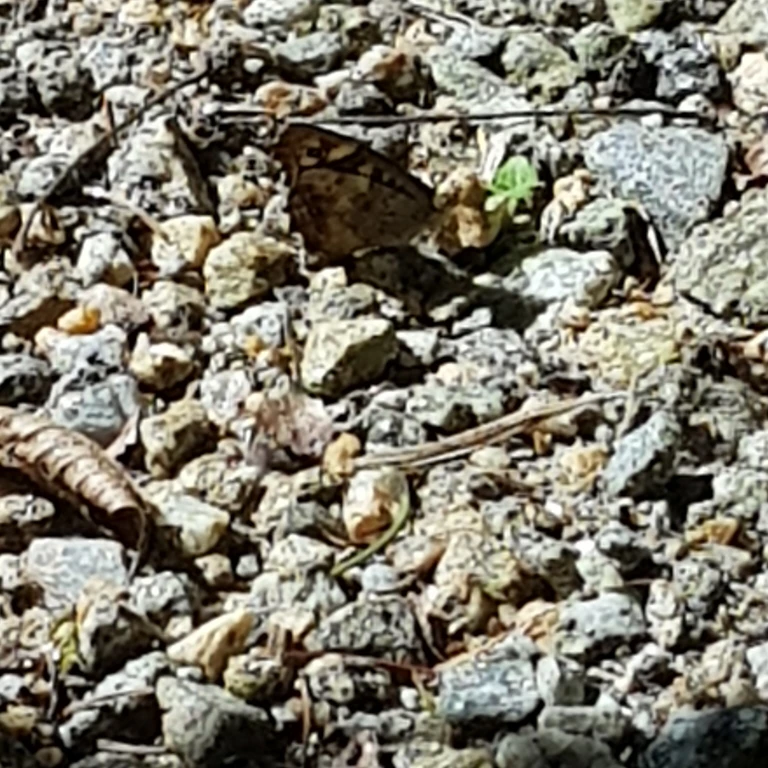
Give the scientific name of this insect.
Pararge aegeria
